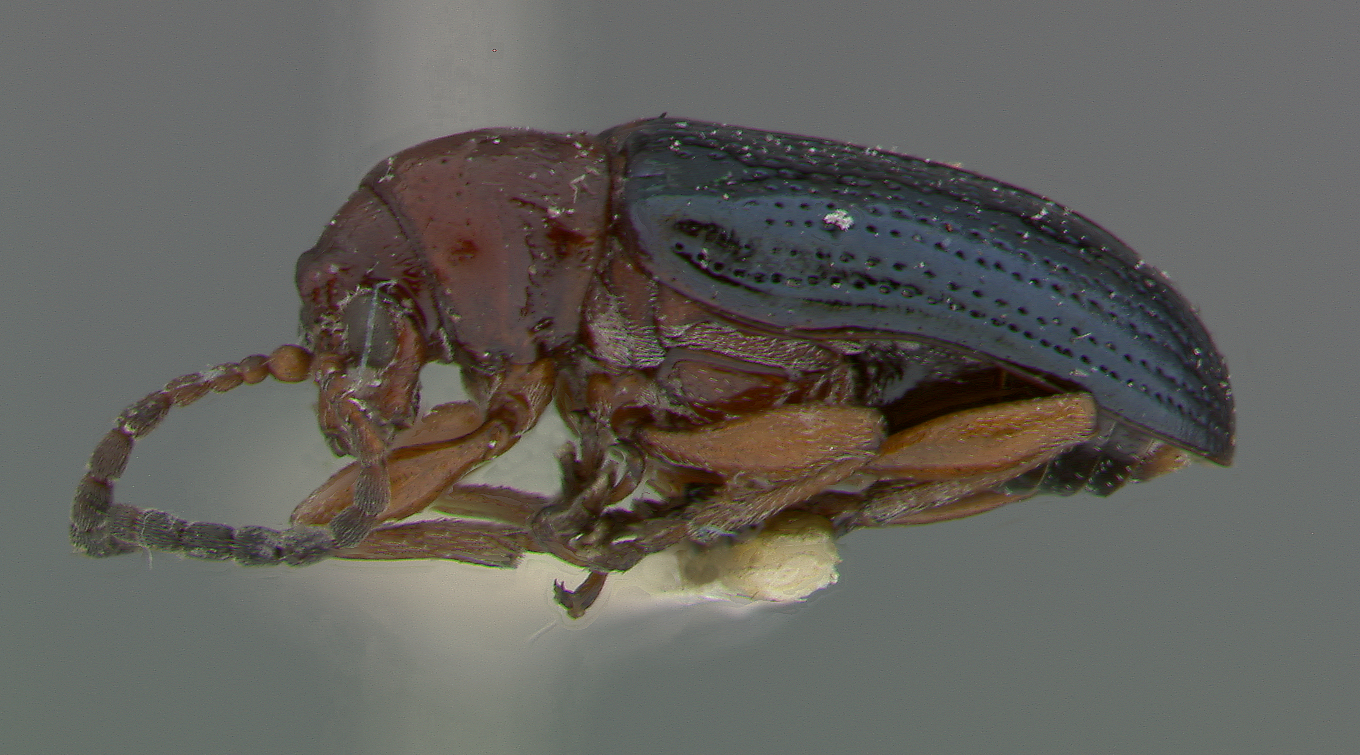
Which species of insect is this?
Lema coloradensis
